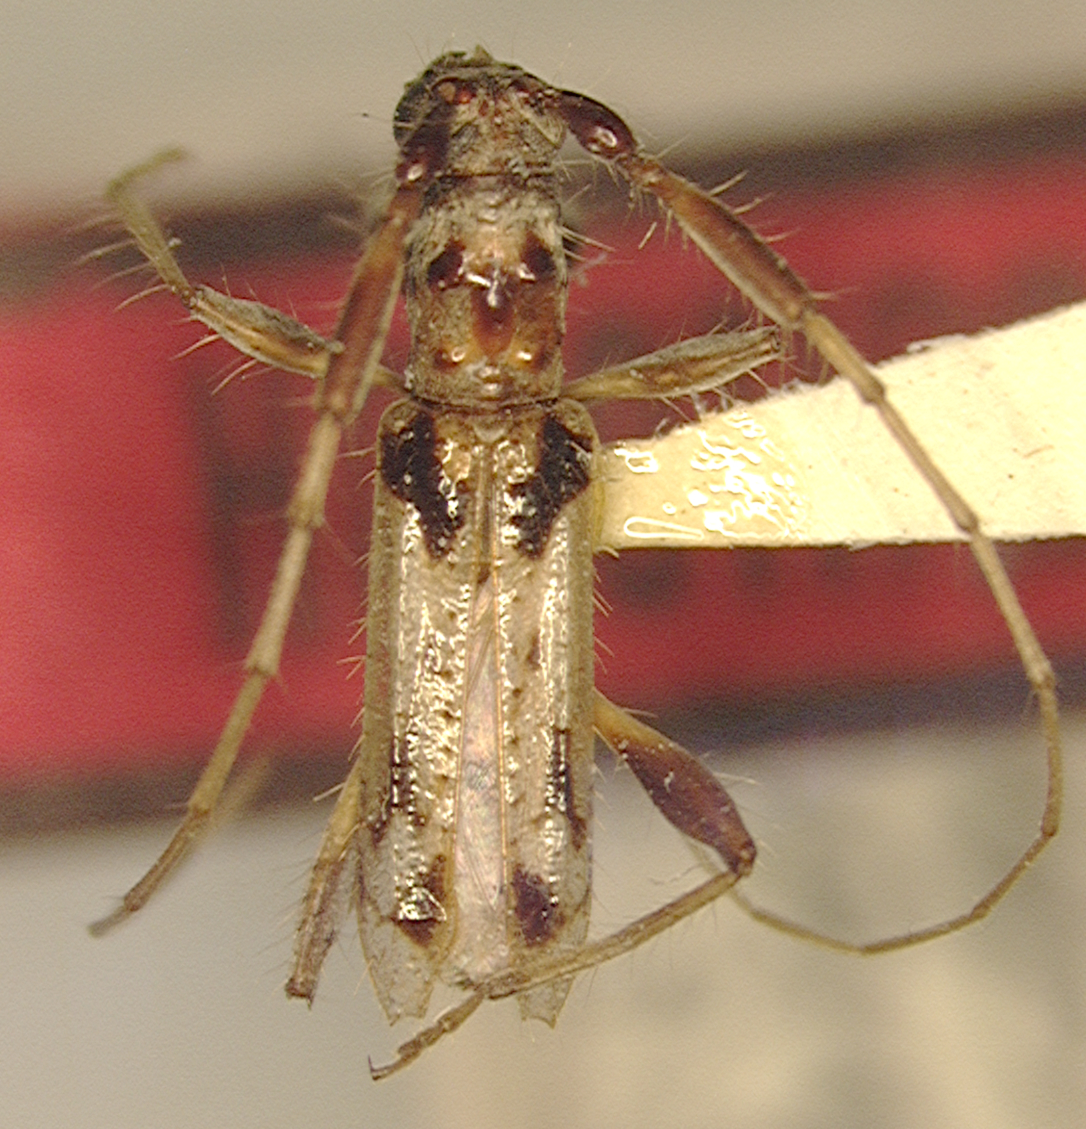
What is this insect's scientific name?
Compsibidion psydrum
